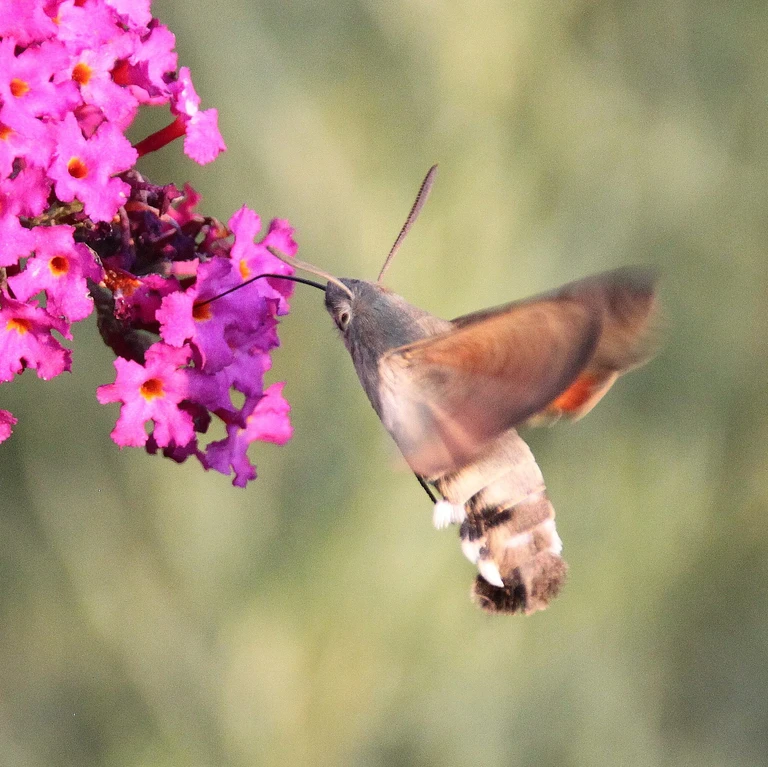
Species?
Macroglossum stellatarum
